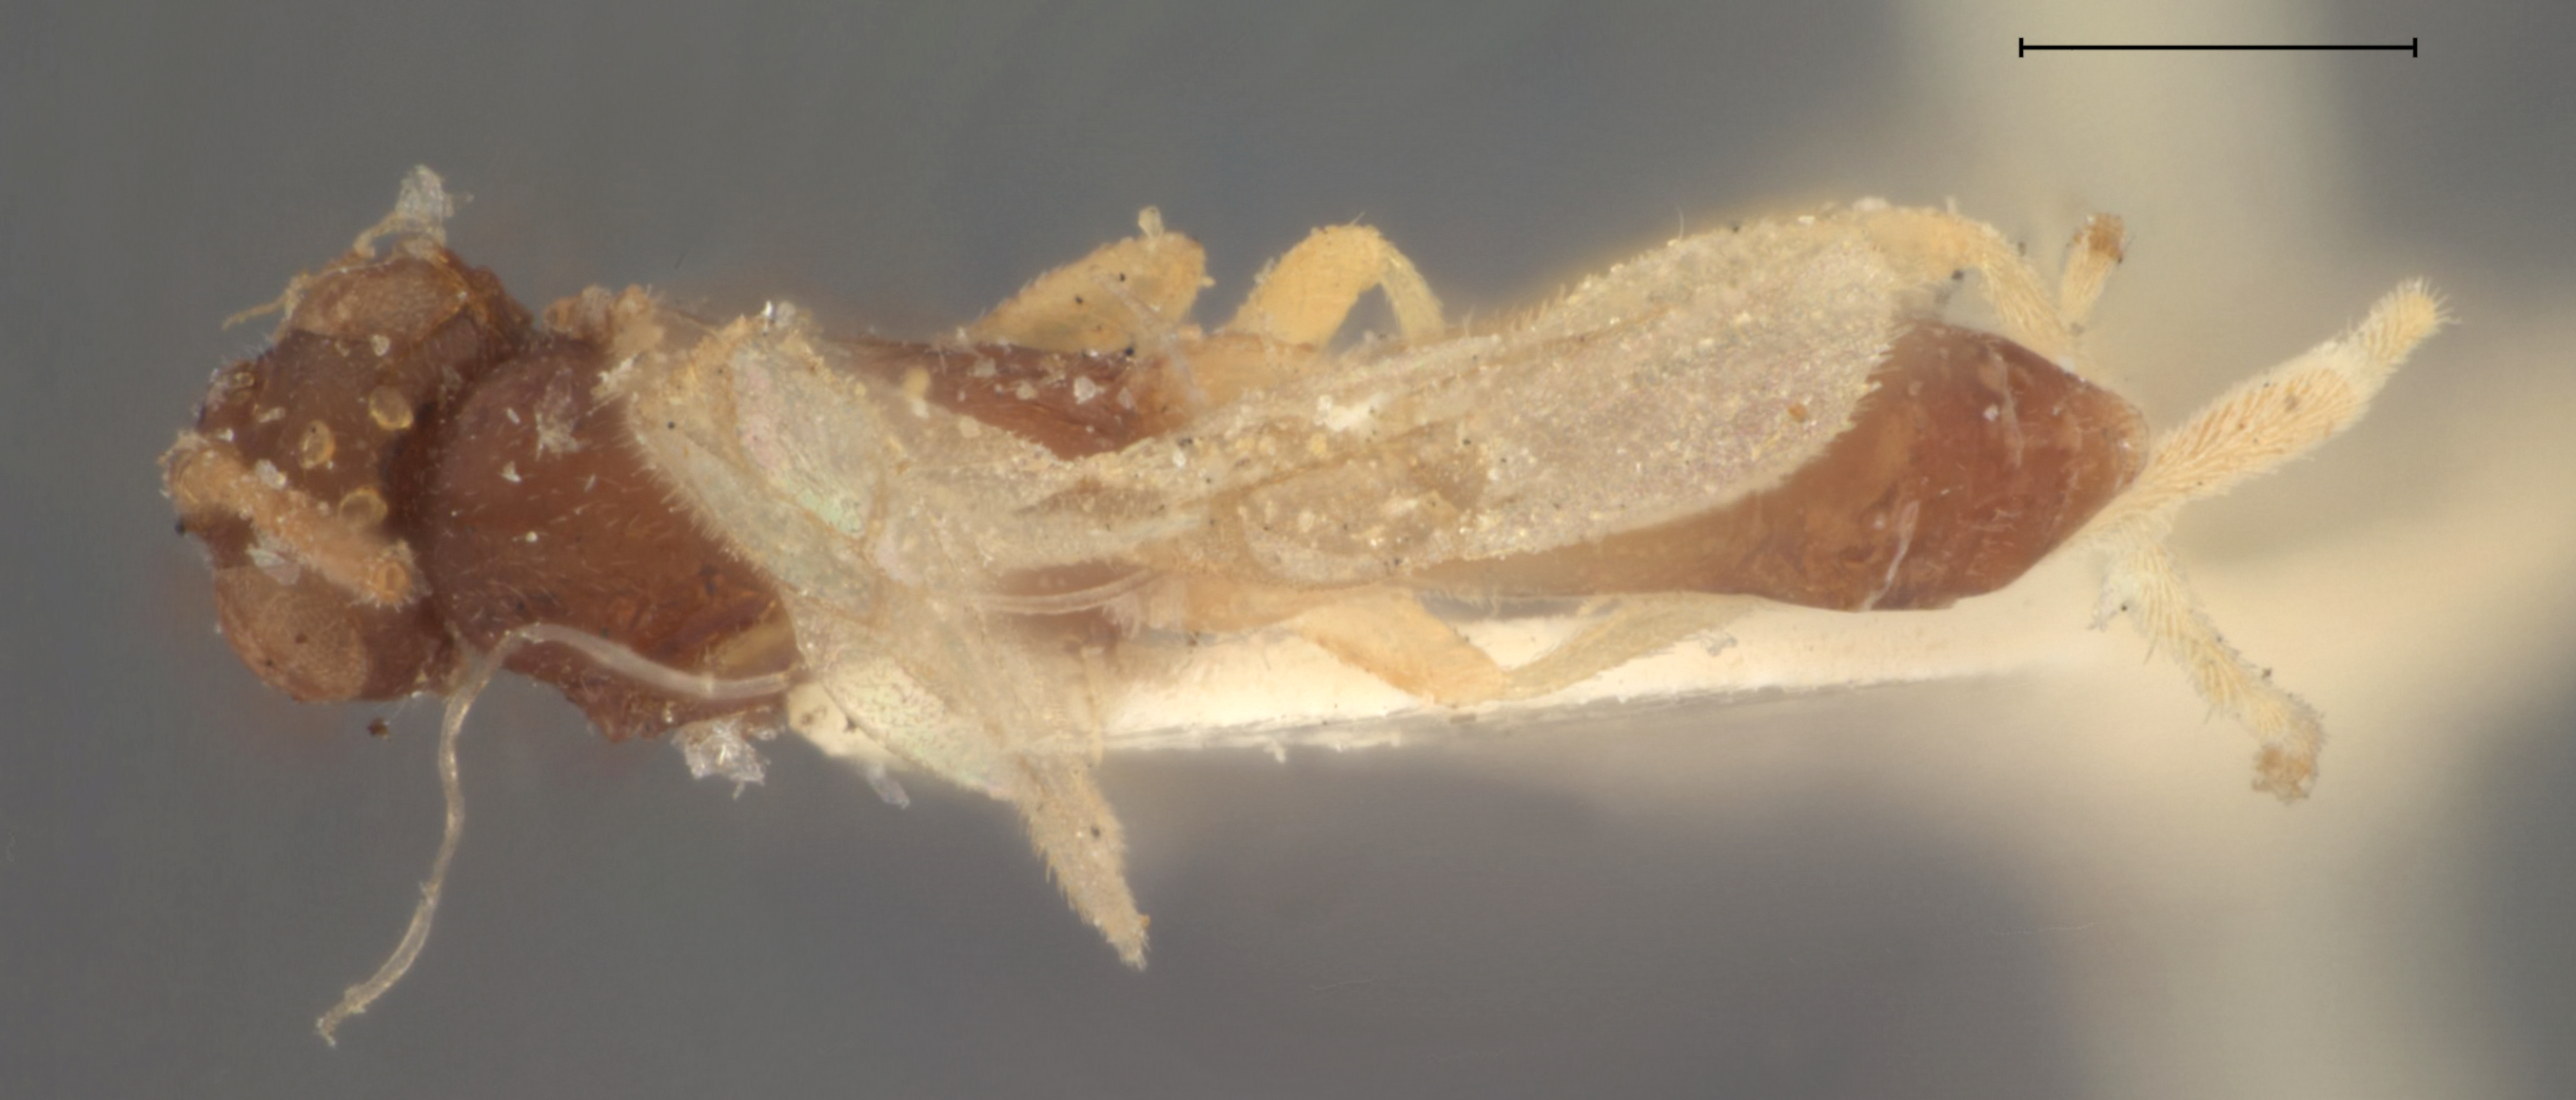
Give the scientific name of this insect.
Deleter suffuscus
